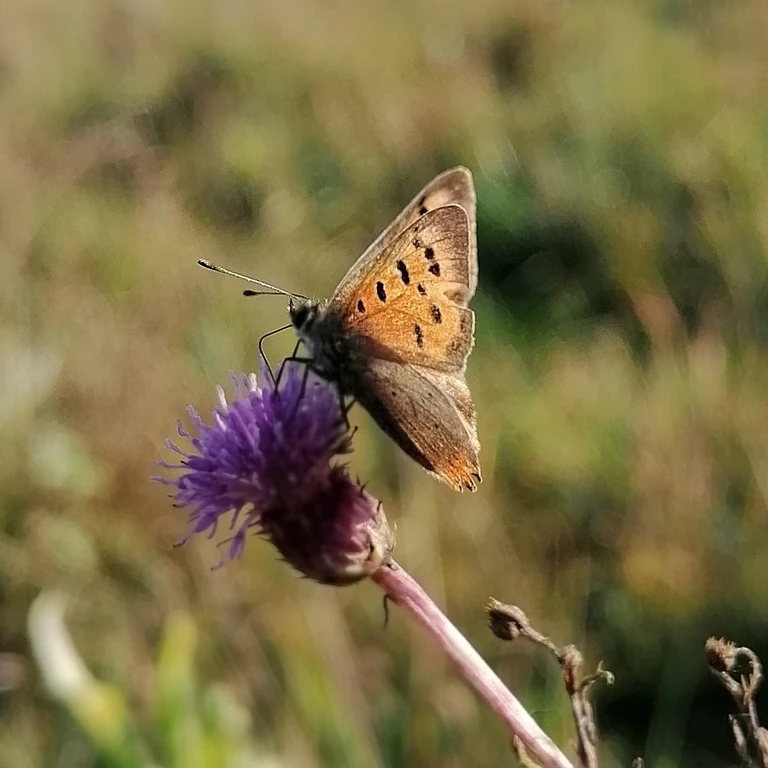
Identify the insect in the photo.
Lycaena phlaeas
